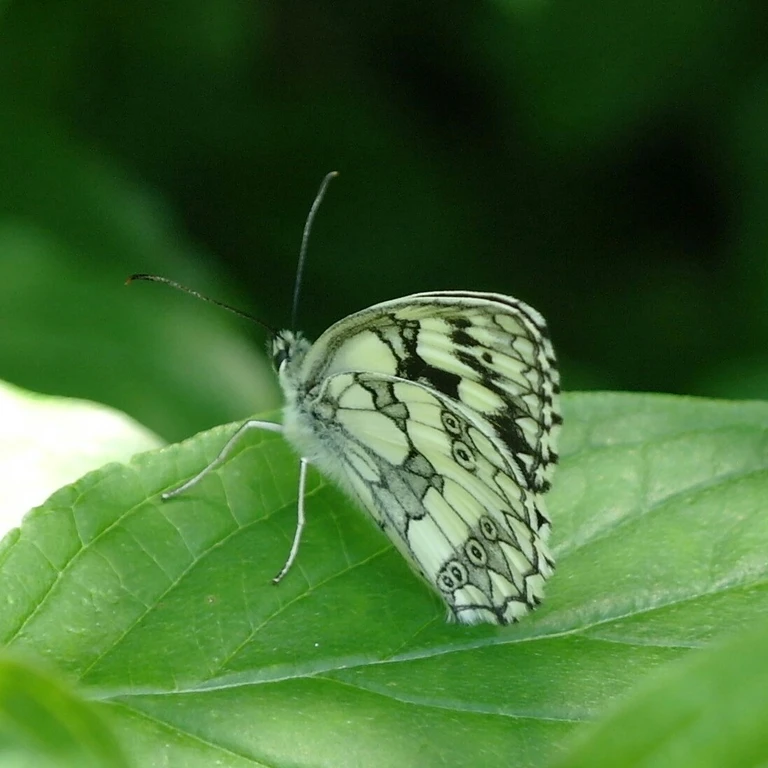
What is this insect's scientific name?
Melanargia galathea
